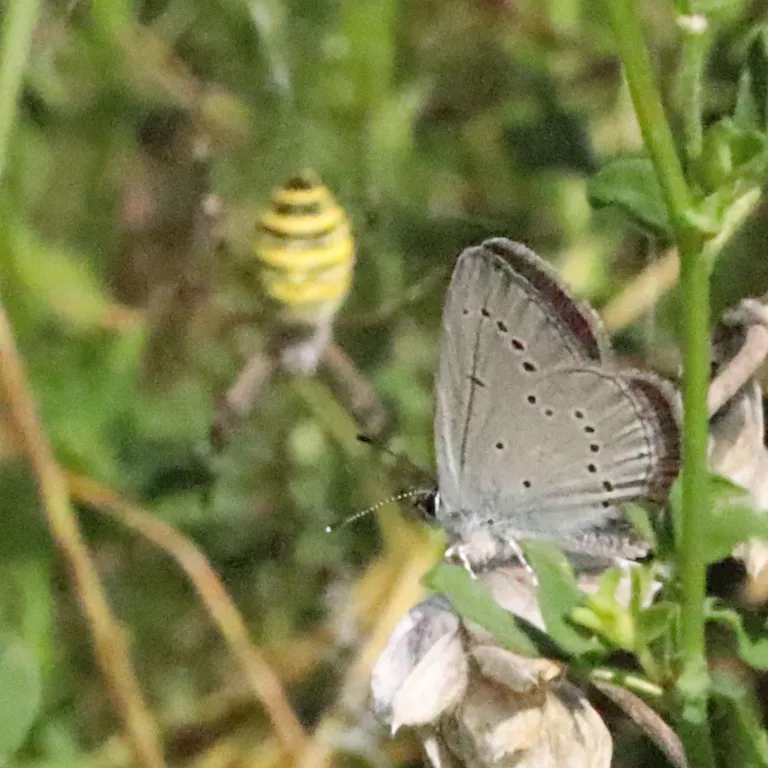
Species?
Cupido minimus
